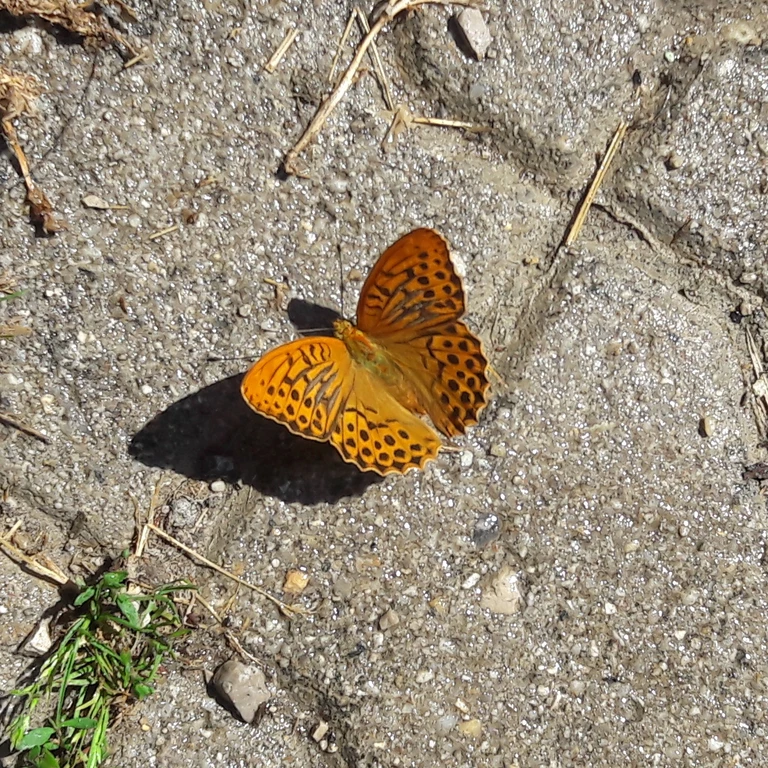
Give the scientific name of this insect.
Argynnis paphia
